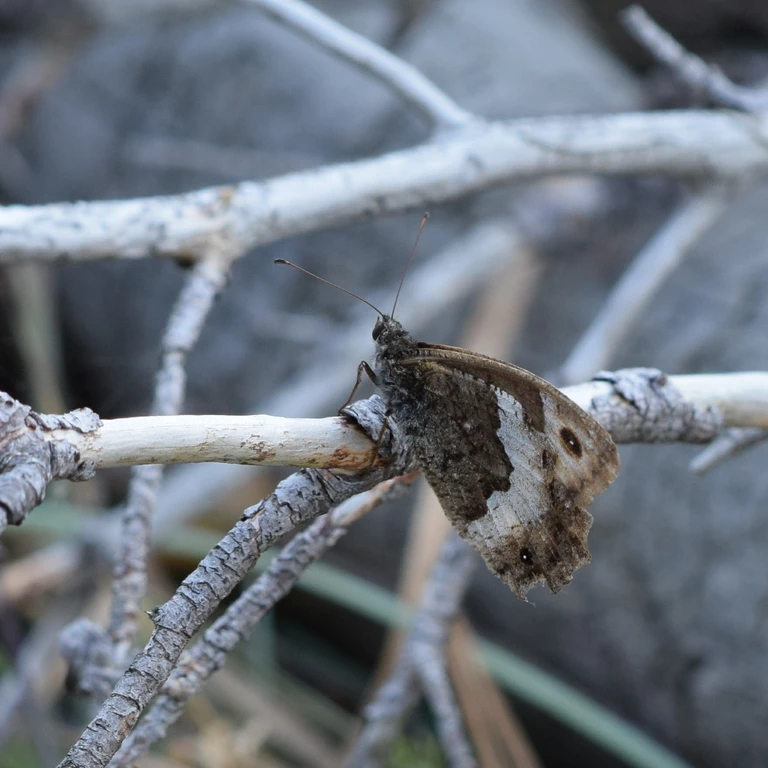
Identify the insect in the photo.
Hipparchia fagi
